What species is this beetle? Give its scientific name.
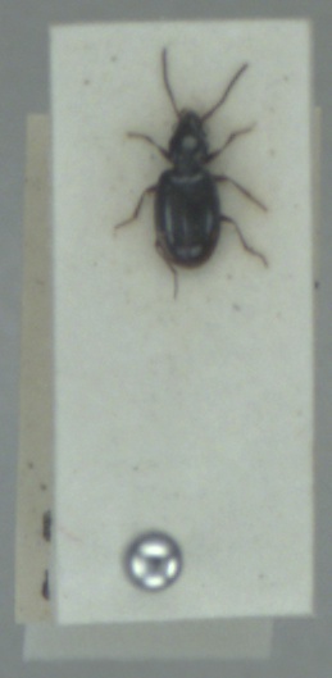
Bembidion doris
